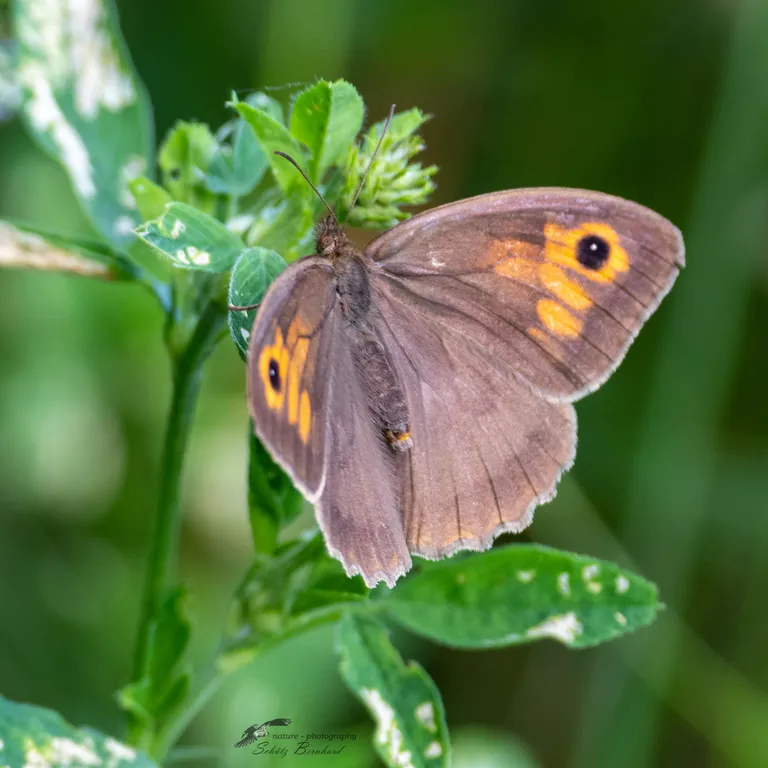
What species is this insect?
Maniola jurtina
